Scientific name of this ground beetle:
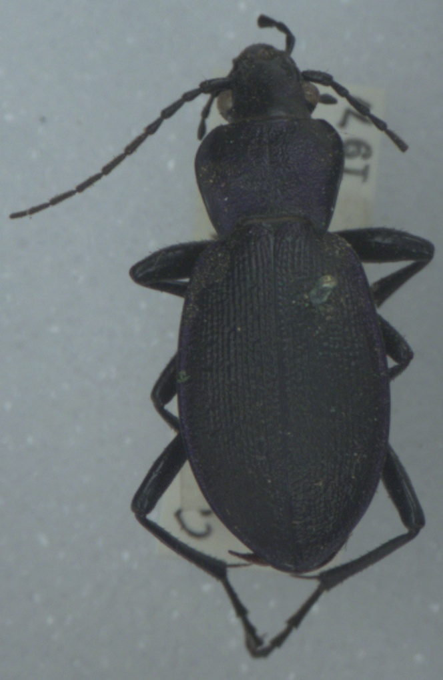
Carabus problematicus
